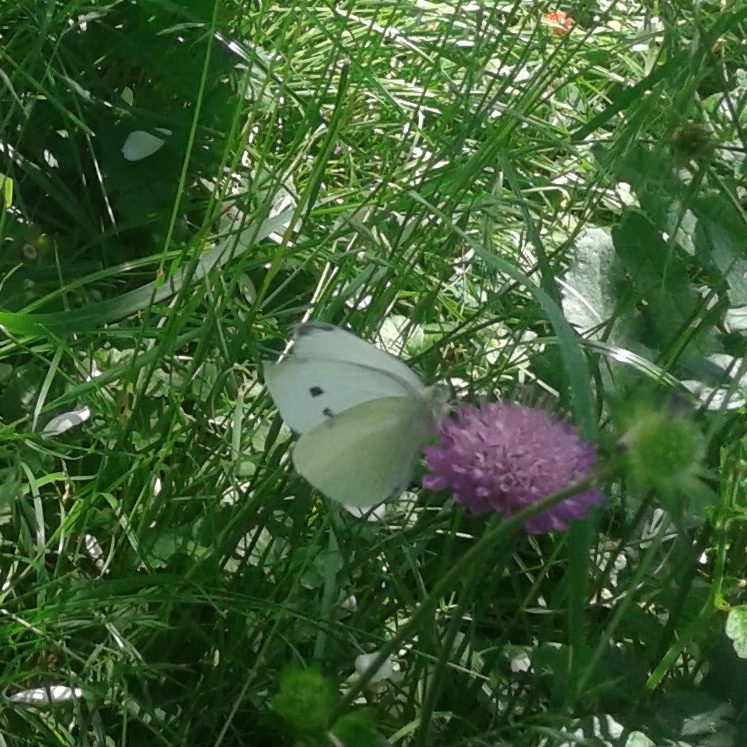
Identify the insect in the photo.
Pieris rapae
